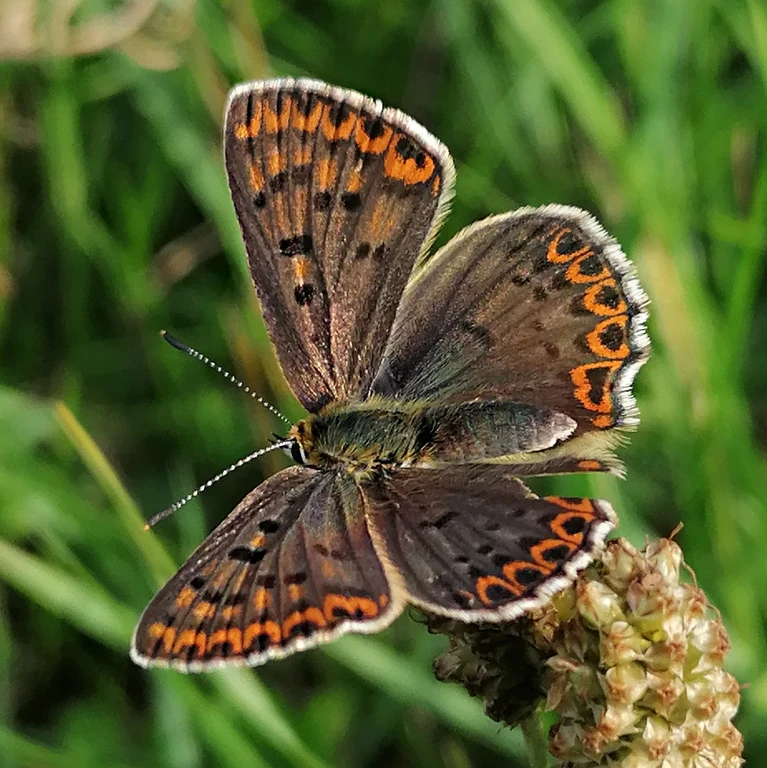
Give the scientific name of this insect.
Lycaena tityrus (also Loweia tityrus)
